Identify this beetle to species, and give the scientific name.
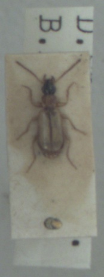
Philorhizus melanocephalus
